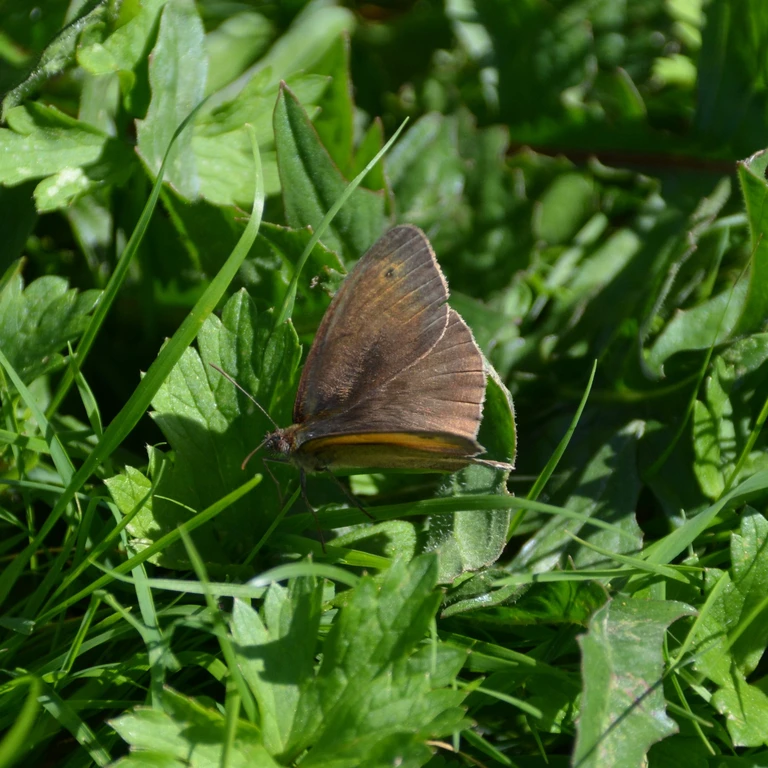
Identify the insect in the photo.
Maniola jurtina
